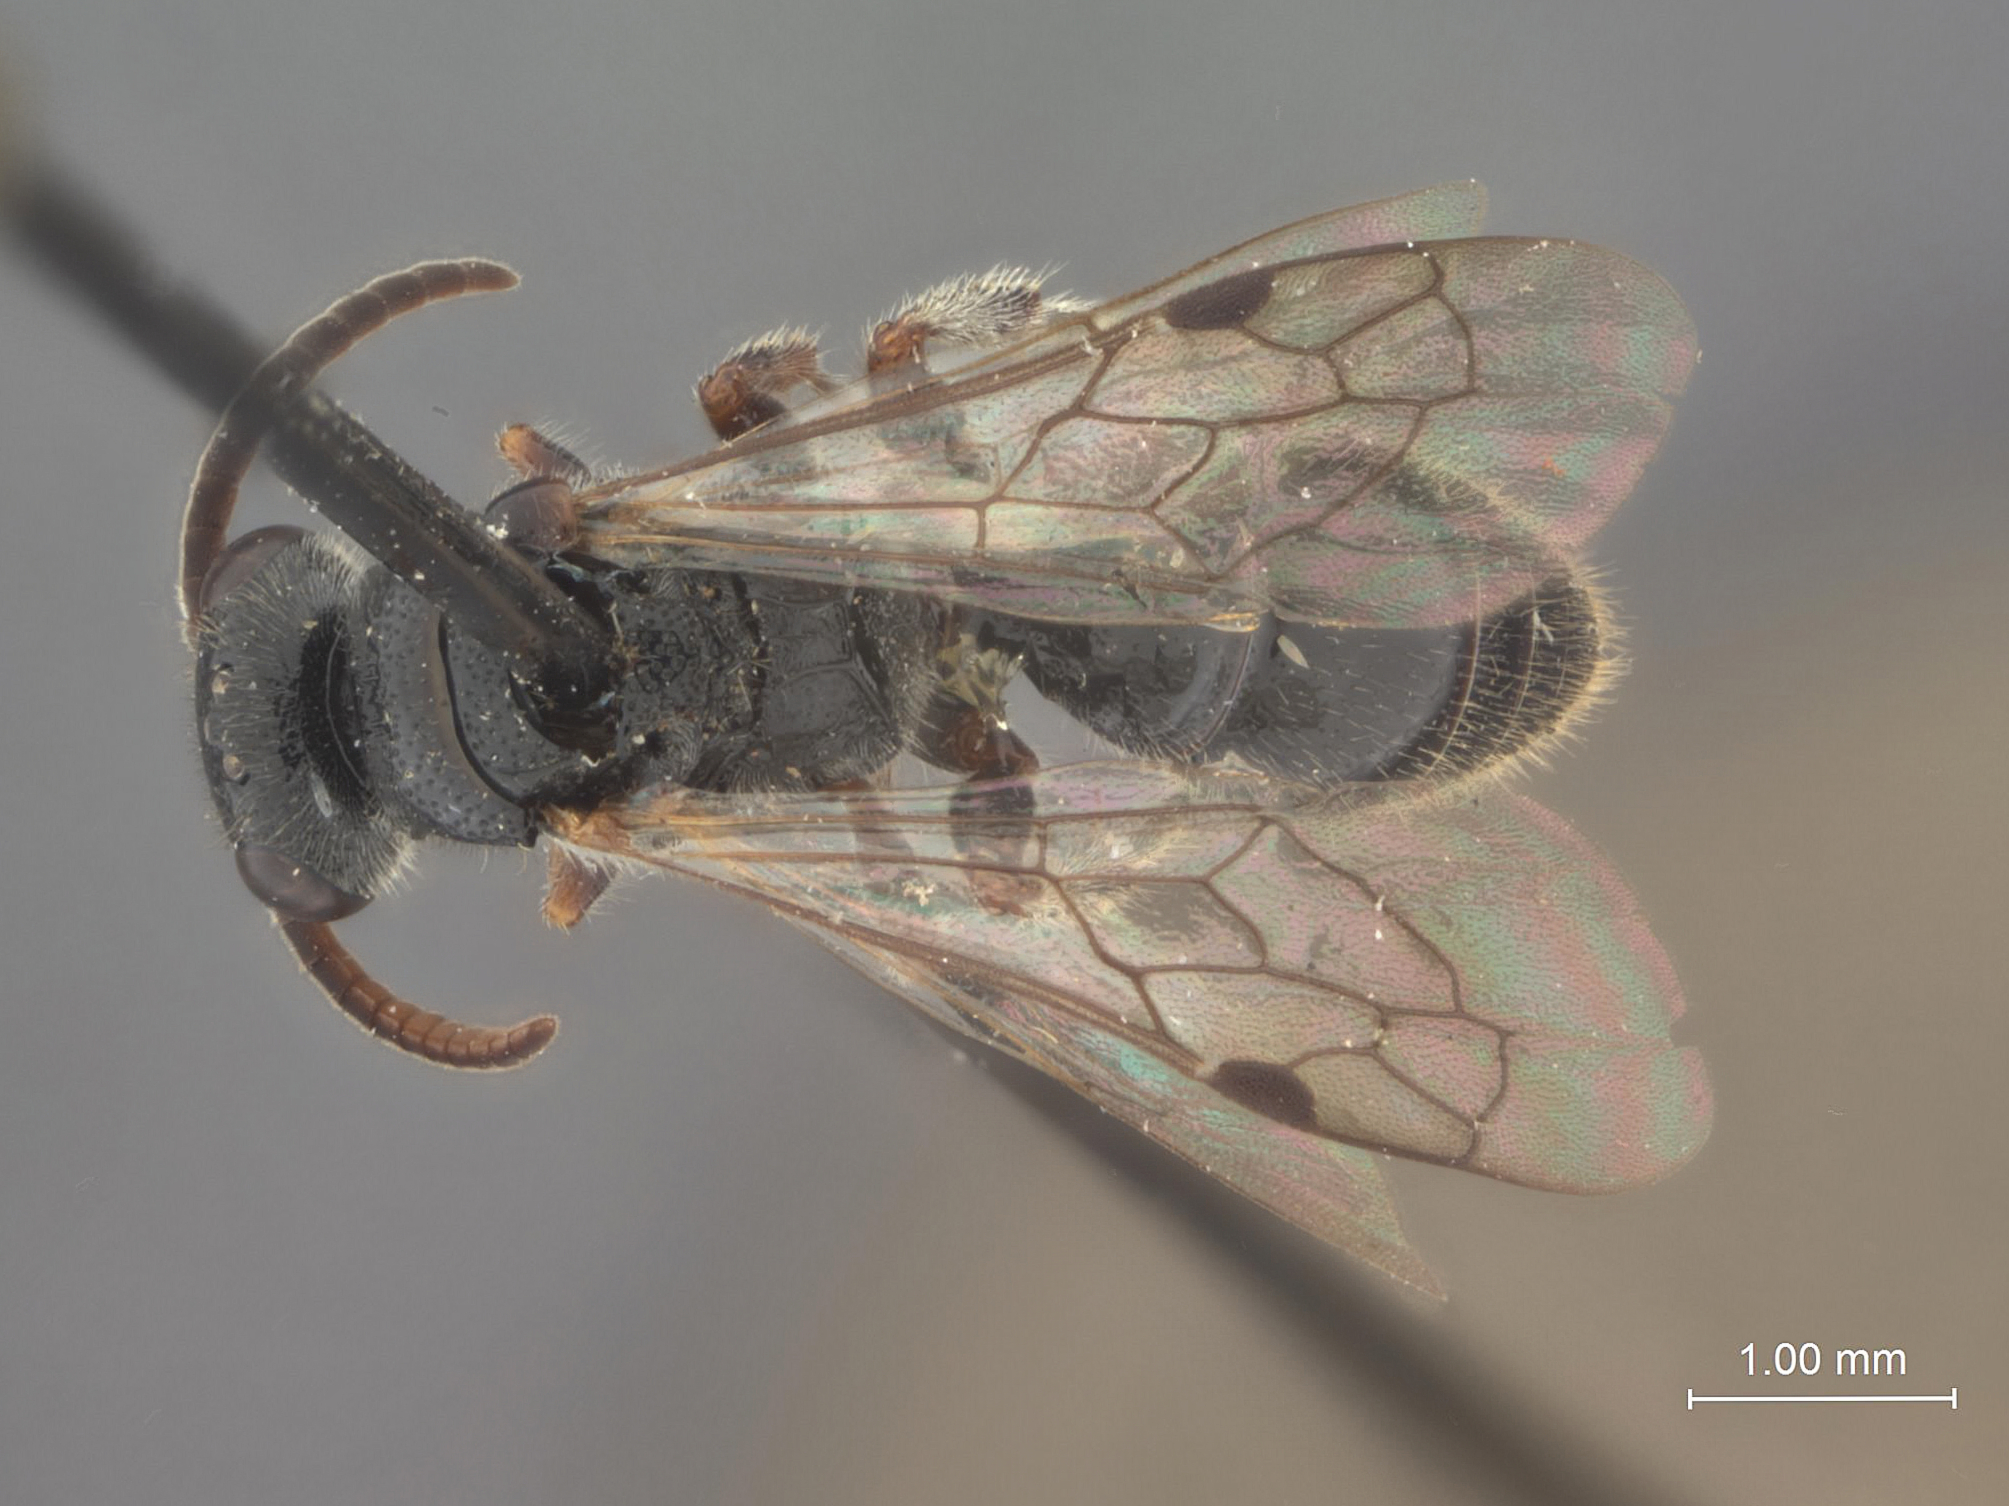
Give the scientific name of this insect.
Tiphia lucida
